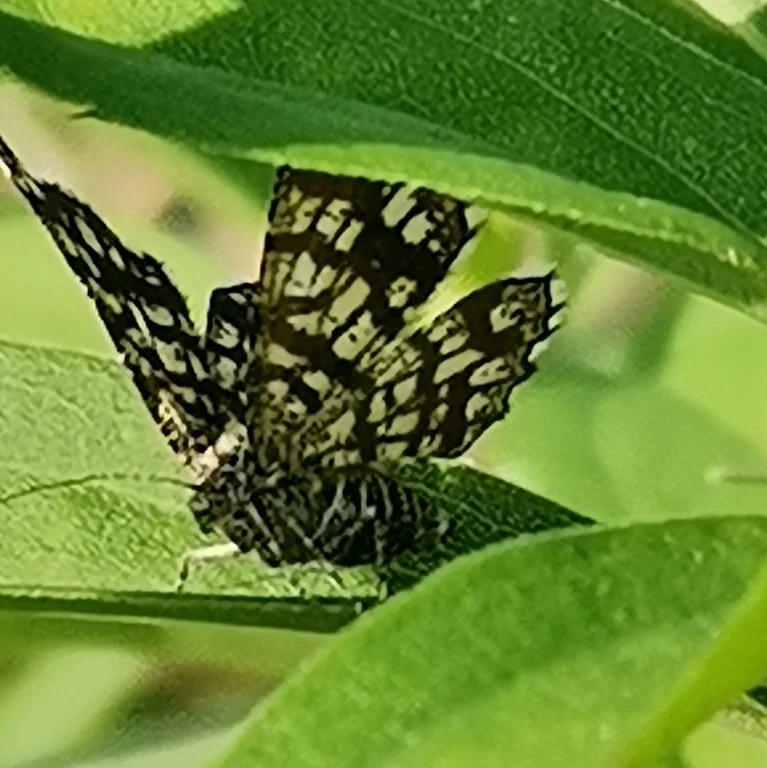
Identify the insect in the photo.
Chiasmia clathrata
